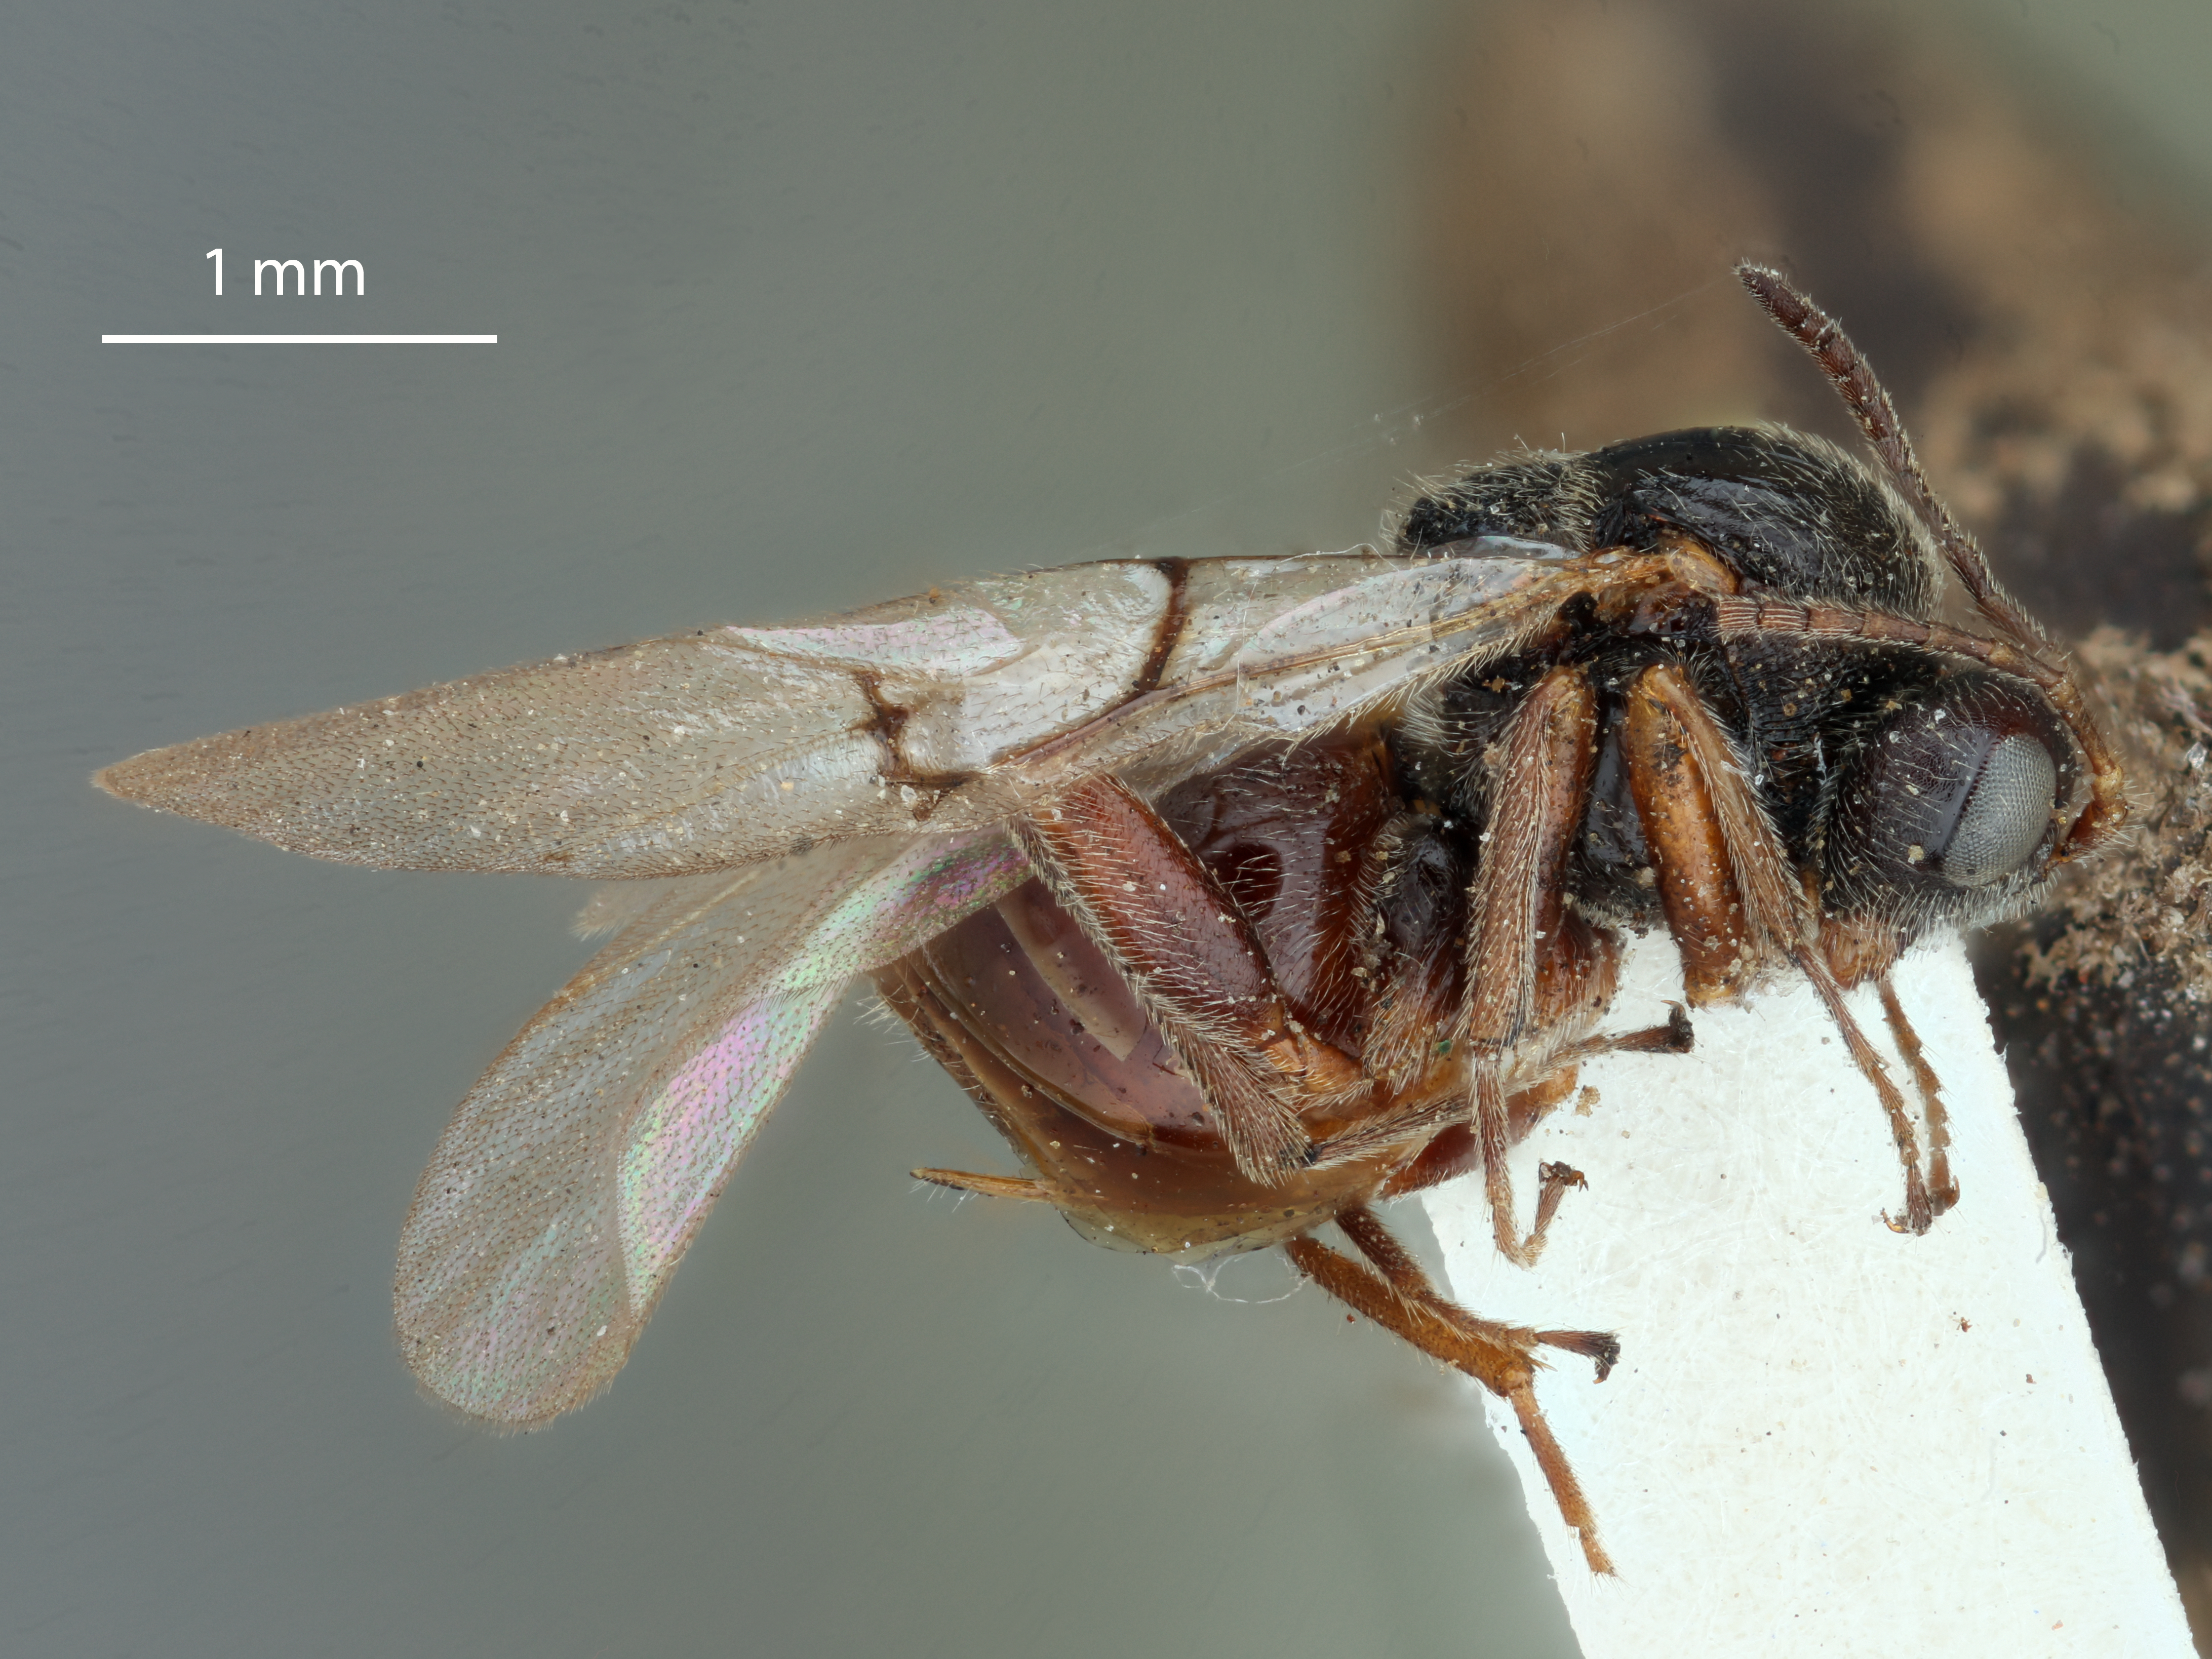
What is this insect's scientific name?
Andricus biconicus
